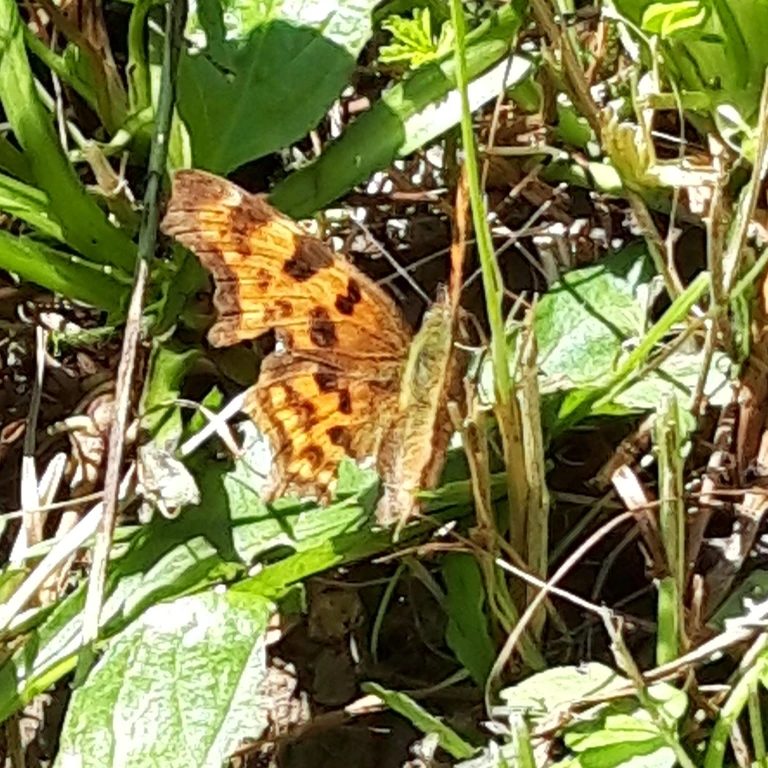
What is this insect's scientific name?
Polygonia c-album
